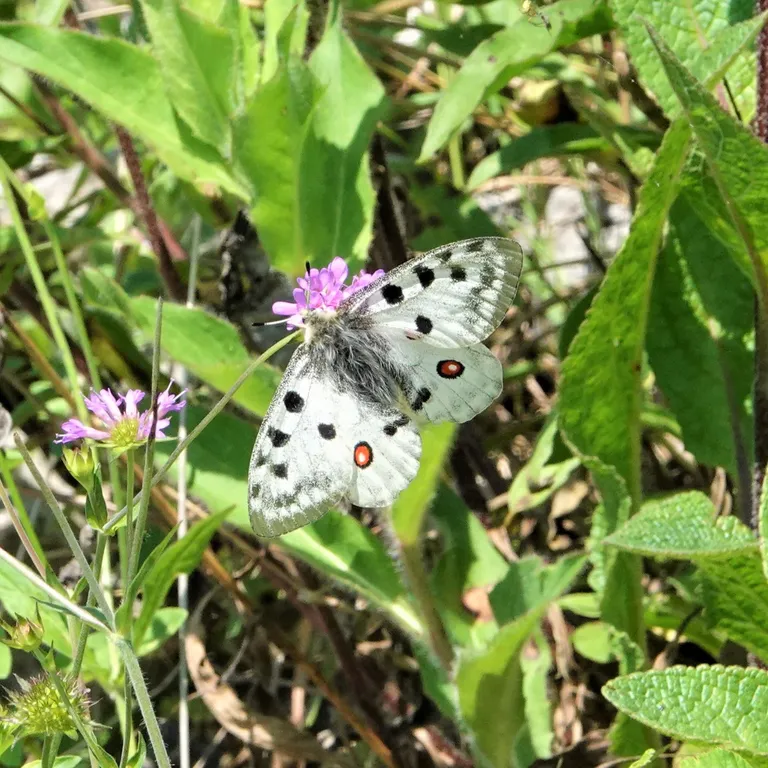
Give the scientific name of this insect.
Parnassius apollo
